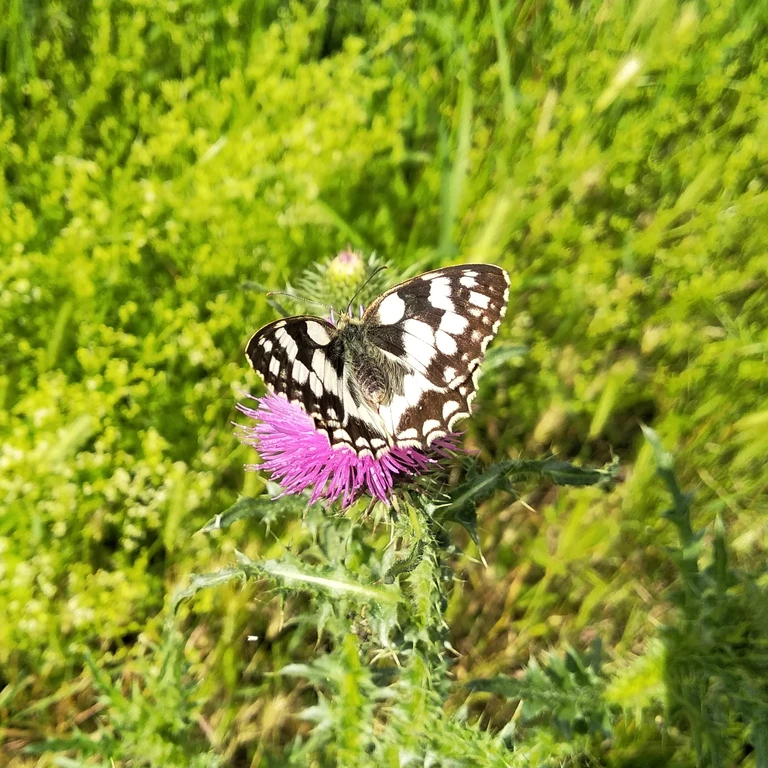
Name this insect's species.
Melanargia galathea
